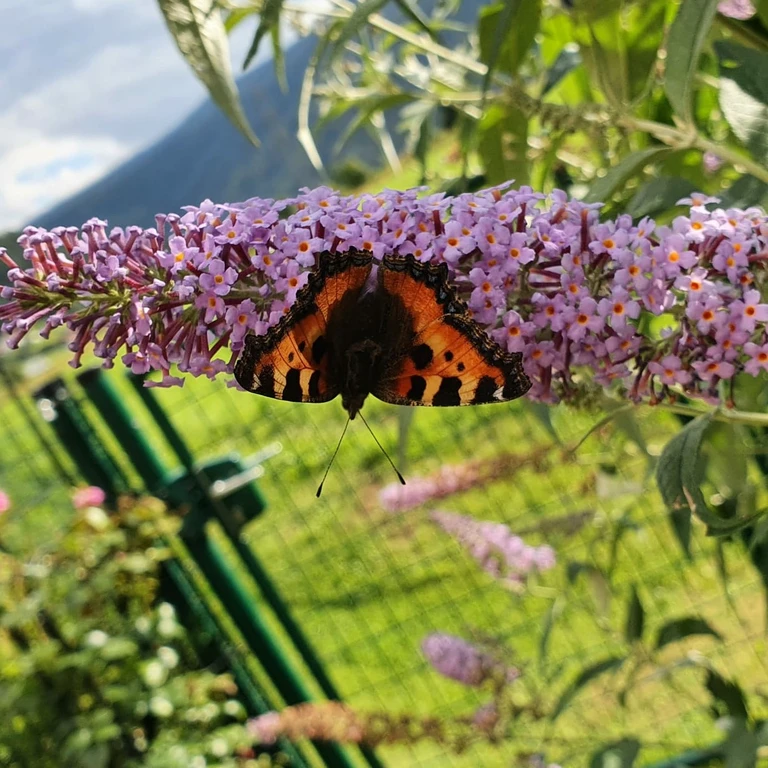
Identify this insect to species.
Aglais urticae
